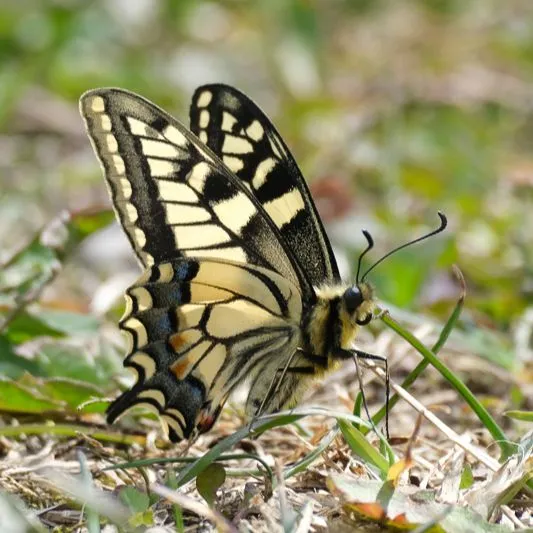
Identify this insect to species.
Papilio machaon
